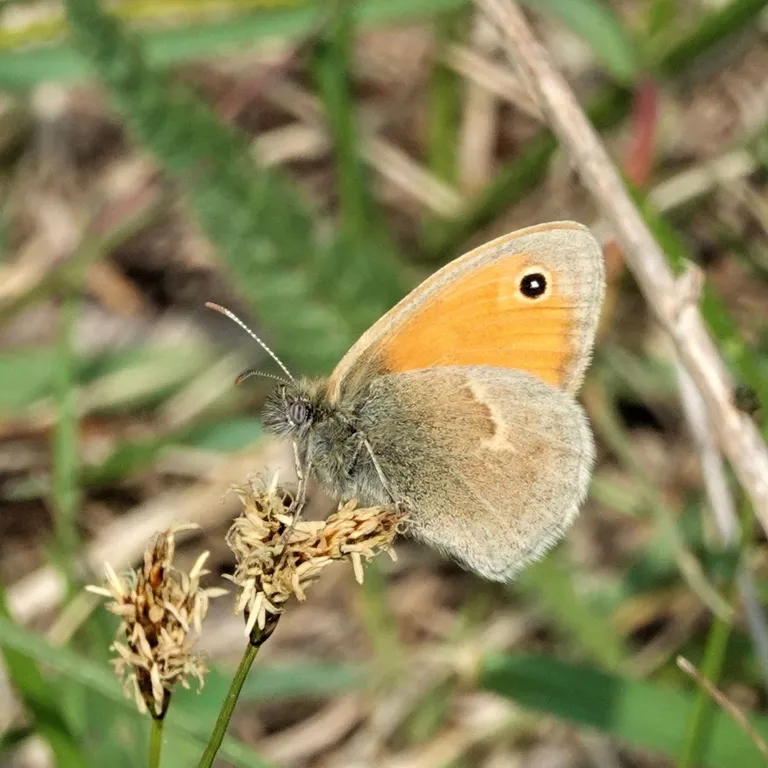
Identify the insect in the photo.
Coenonympha pamphilus
